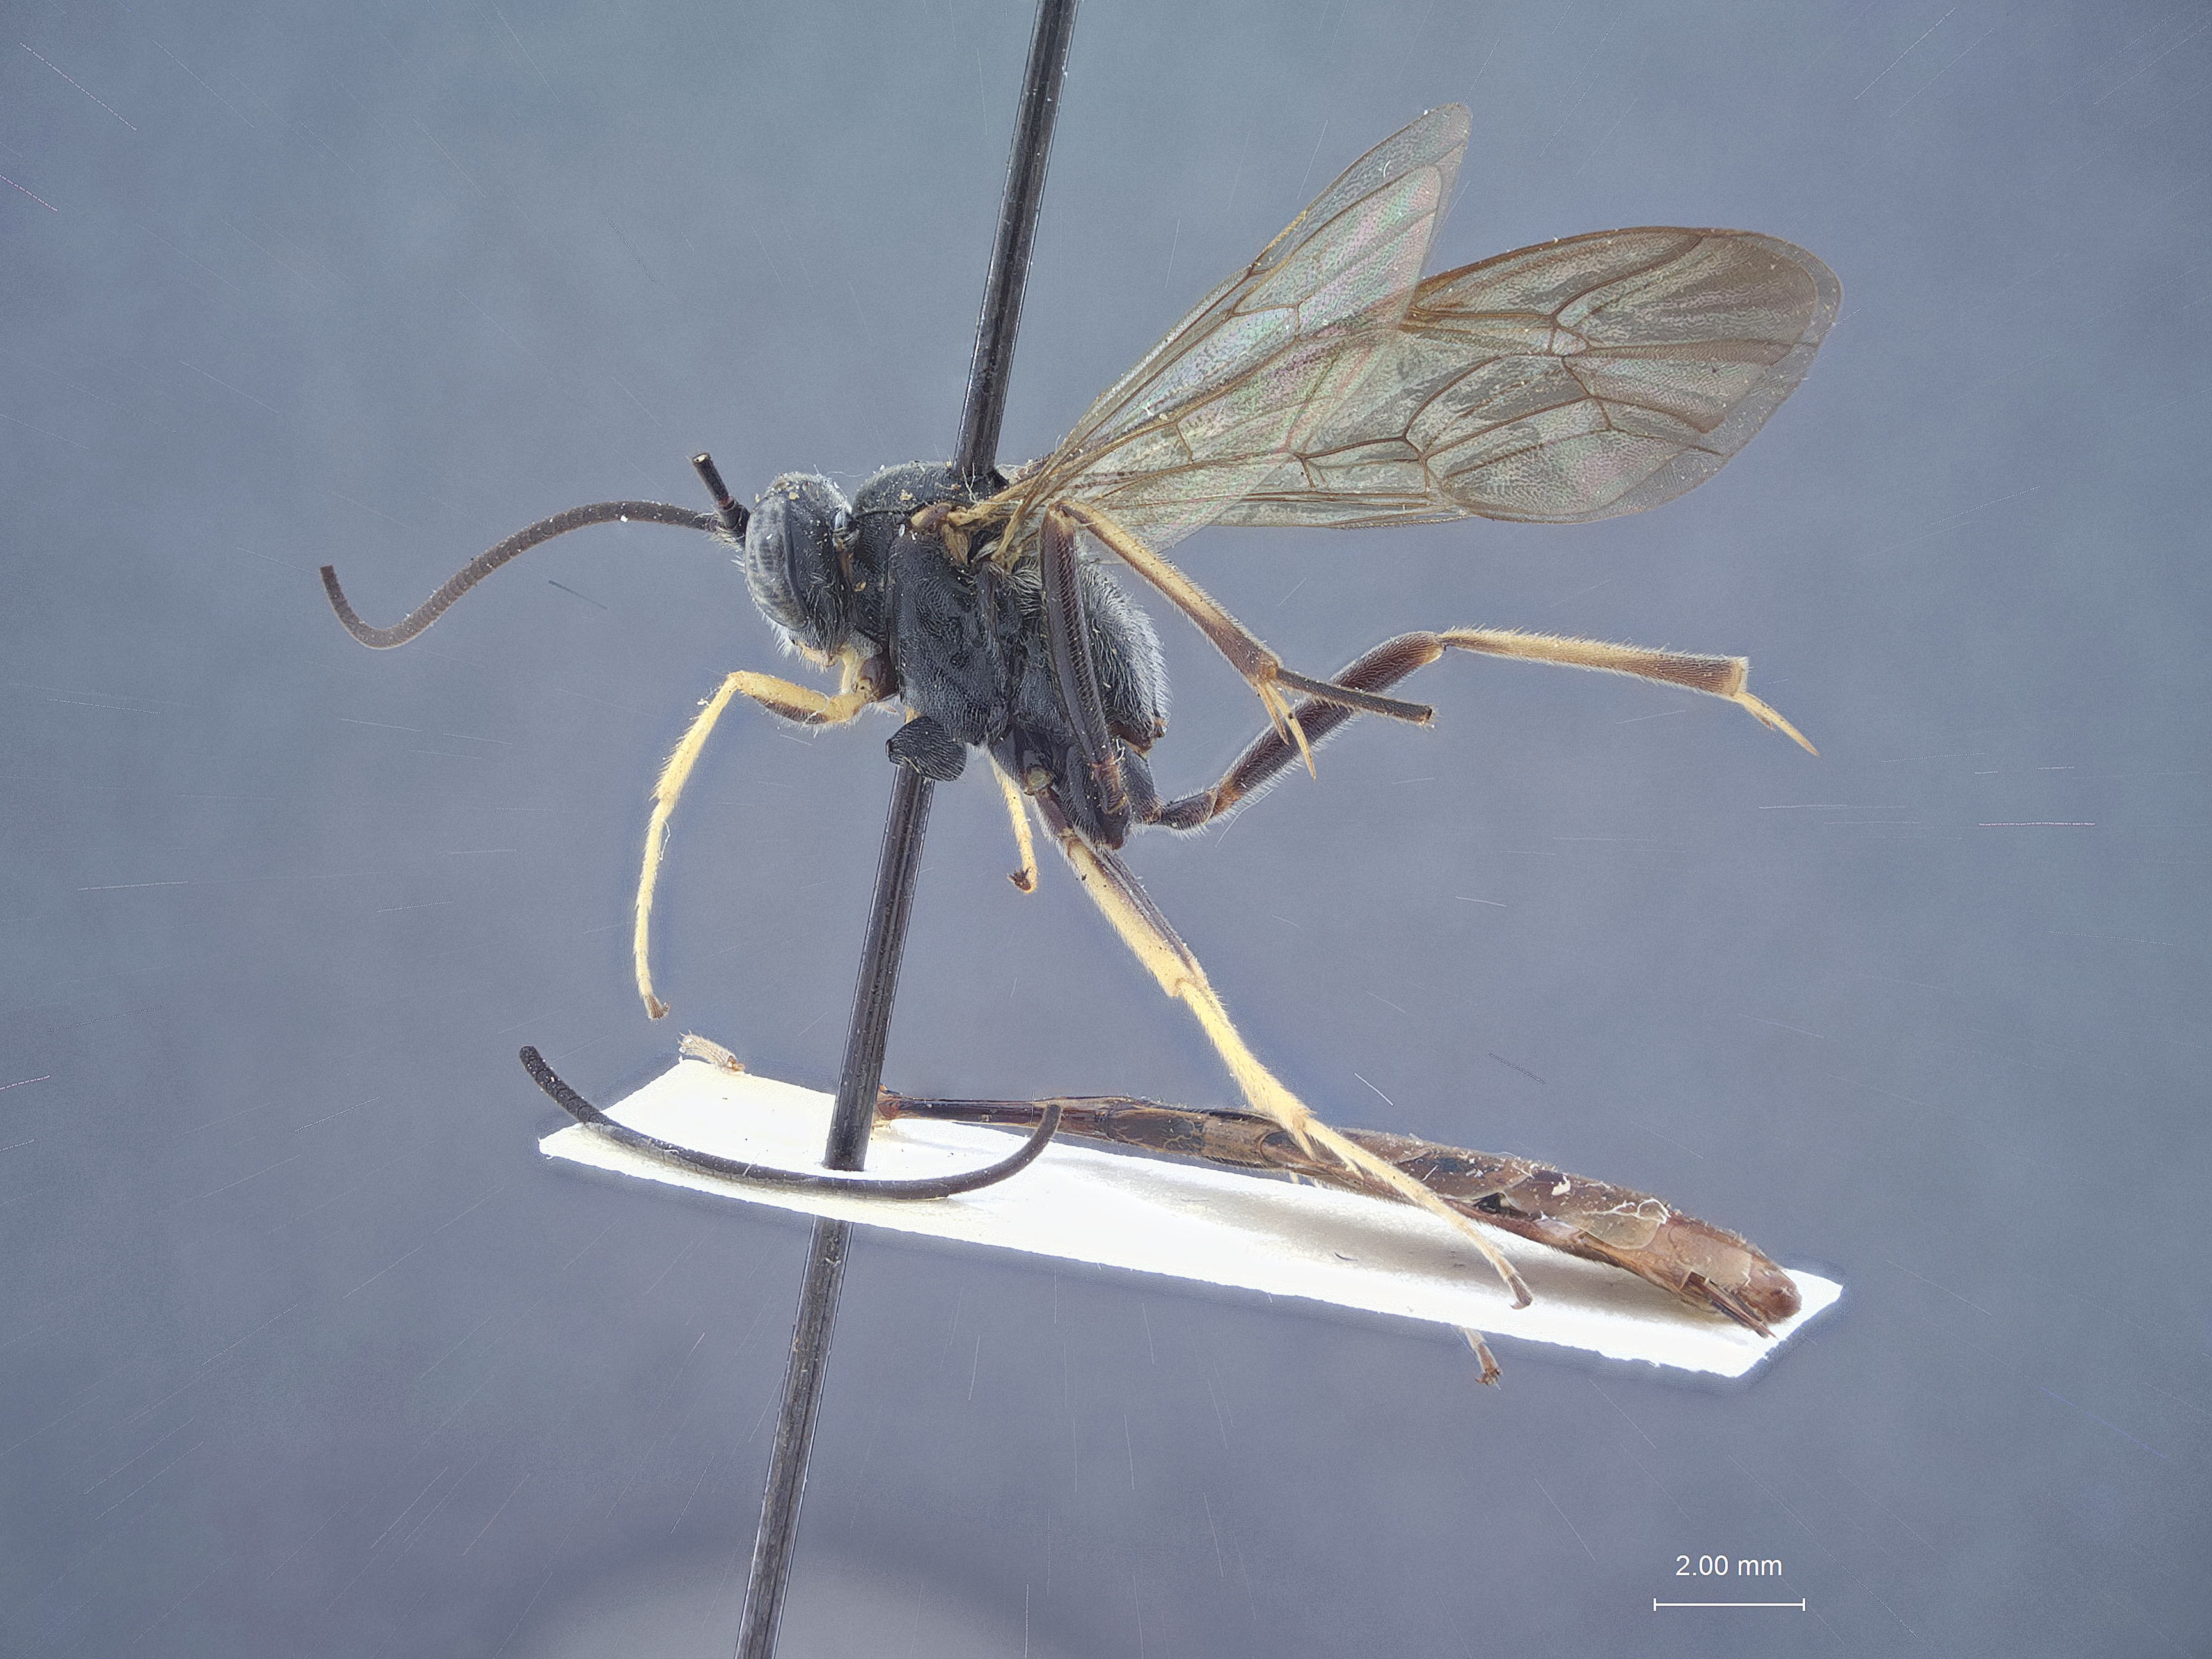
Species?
Campoplegidea robusta
